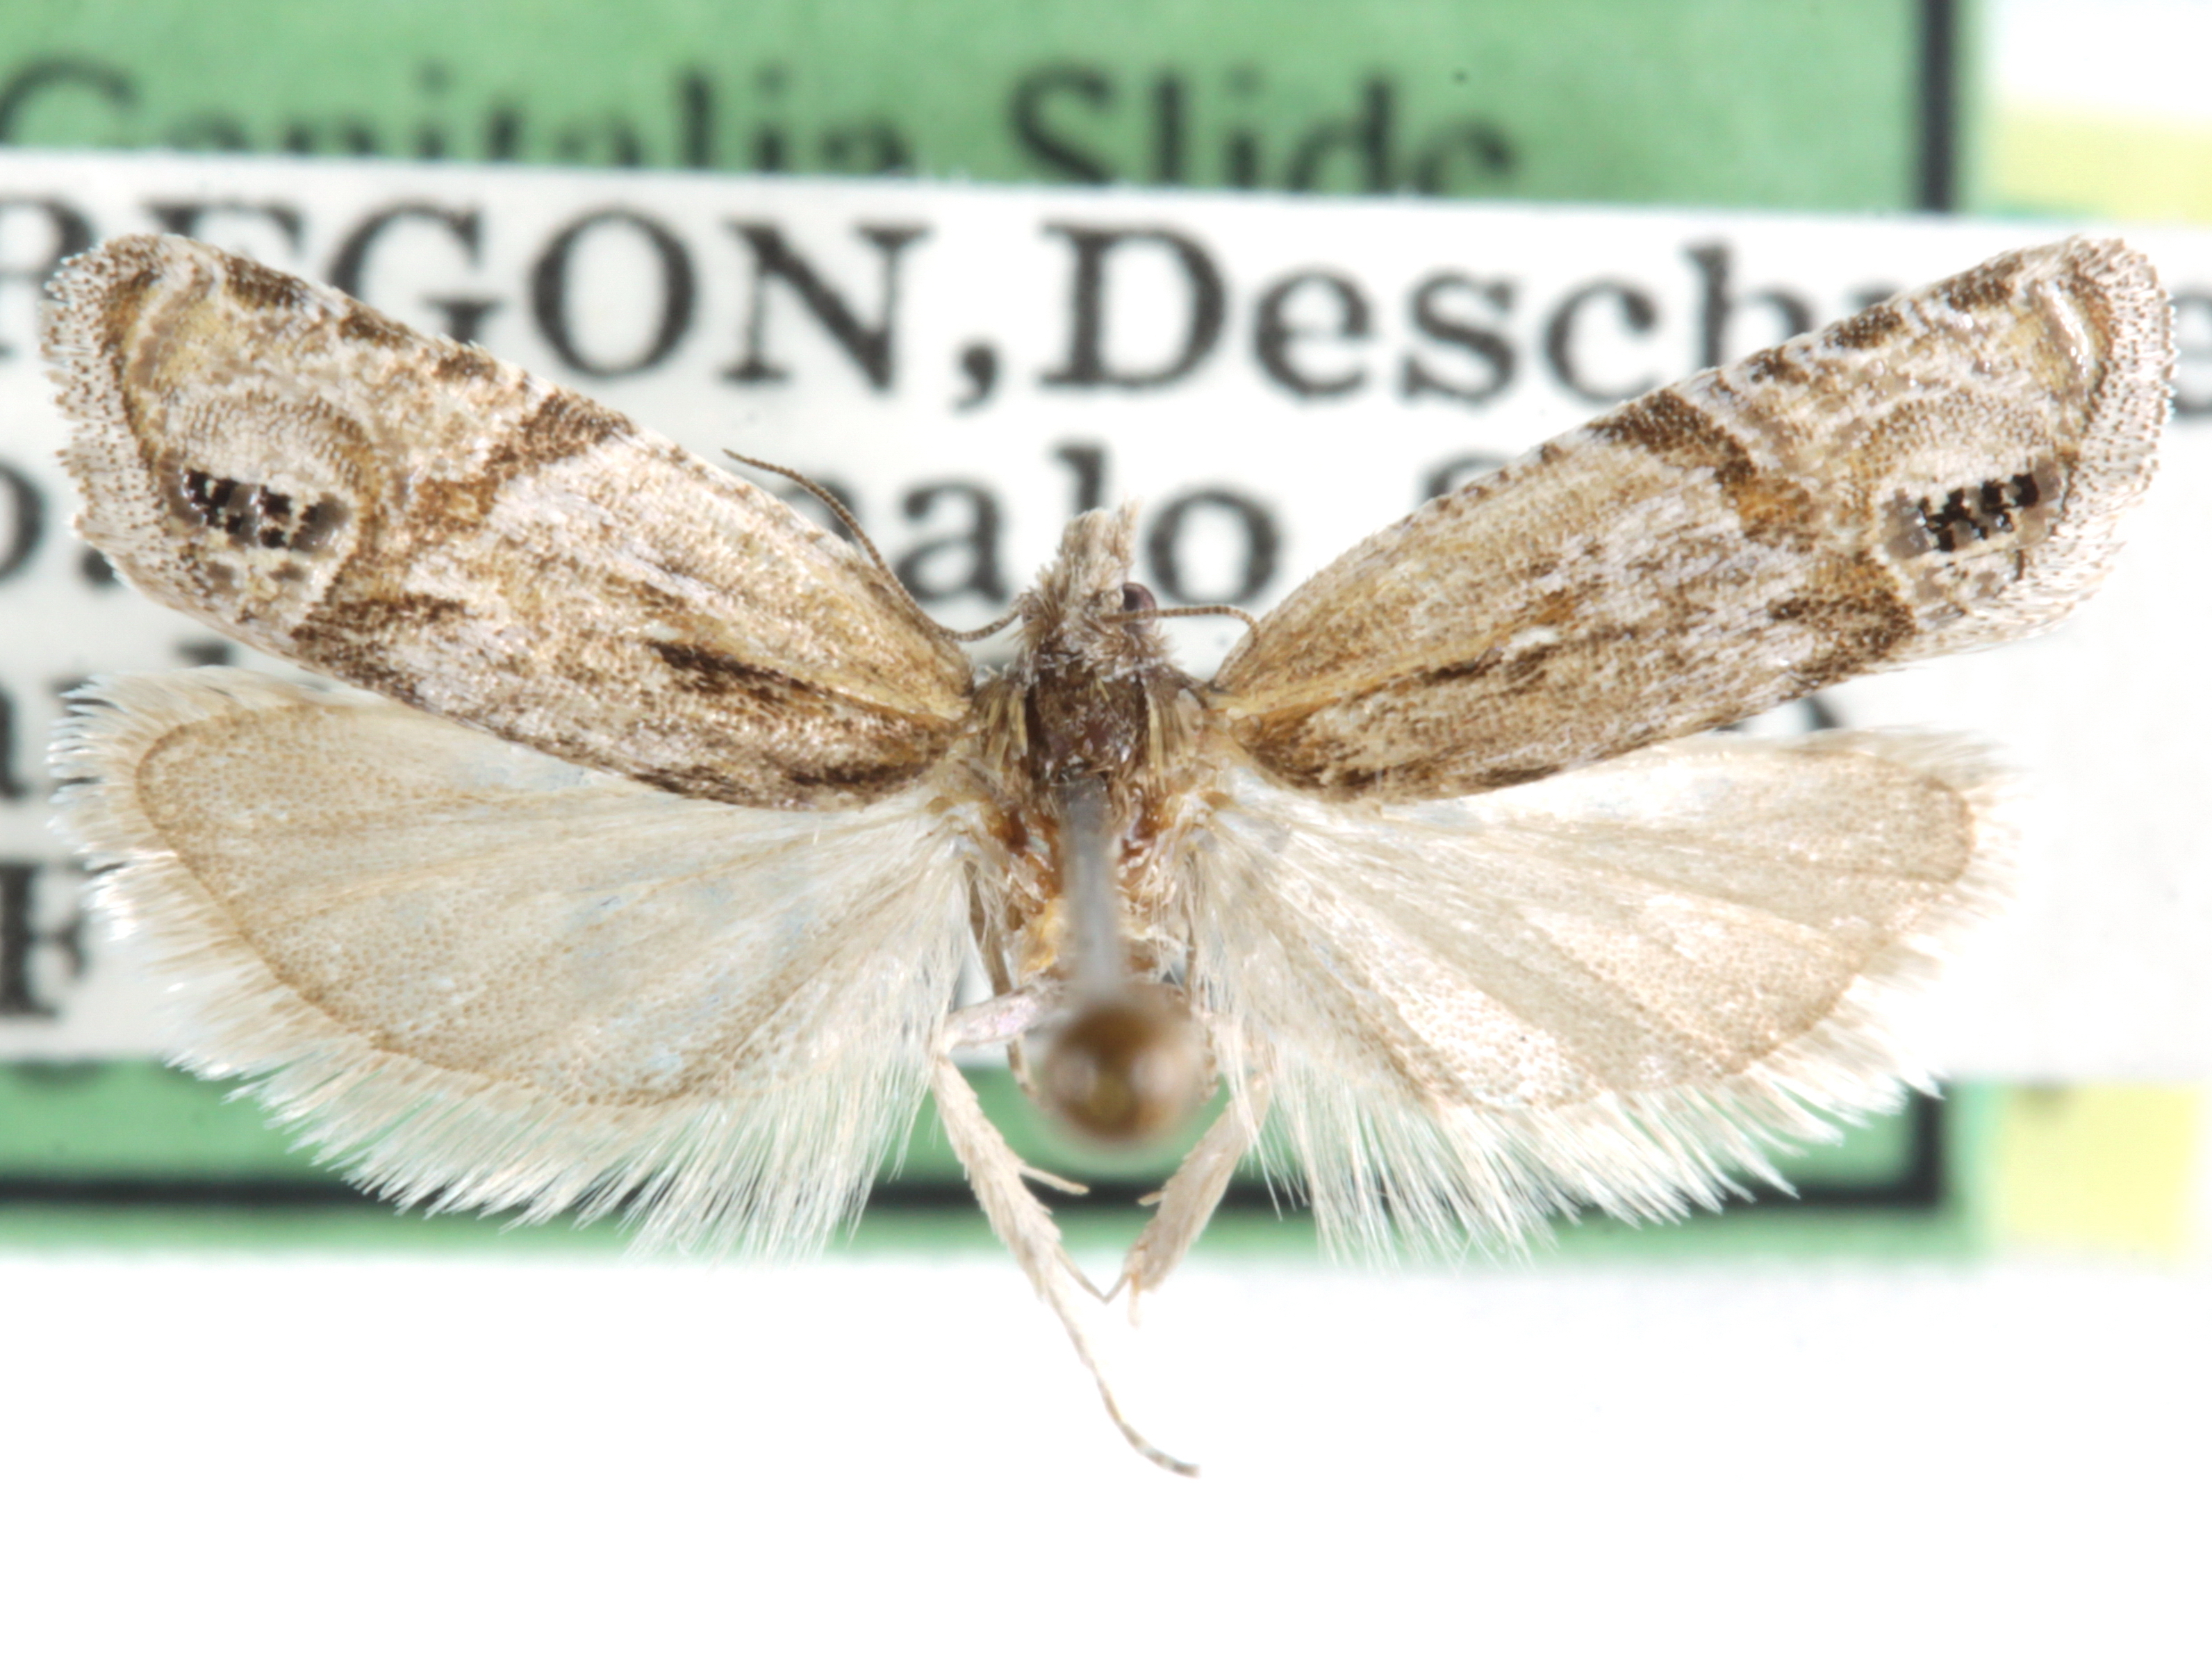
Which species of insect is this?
Eucosma decempunctana
